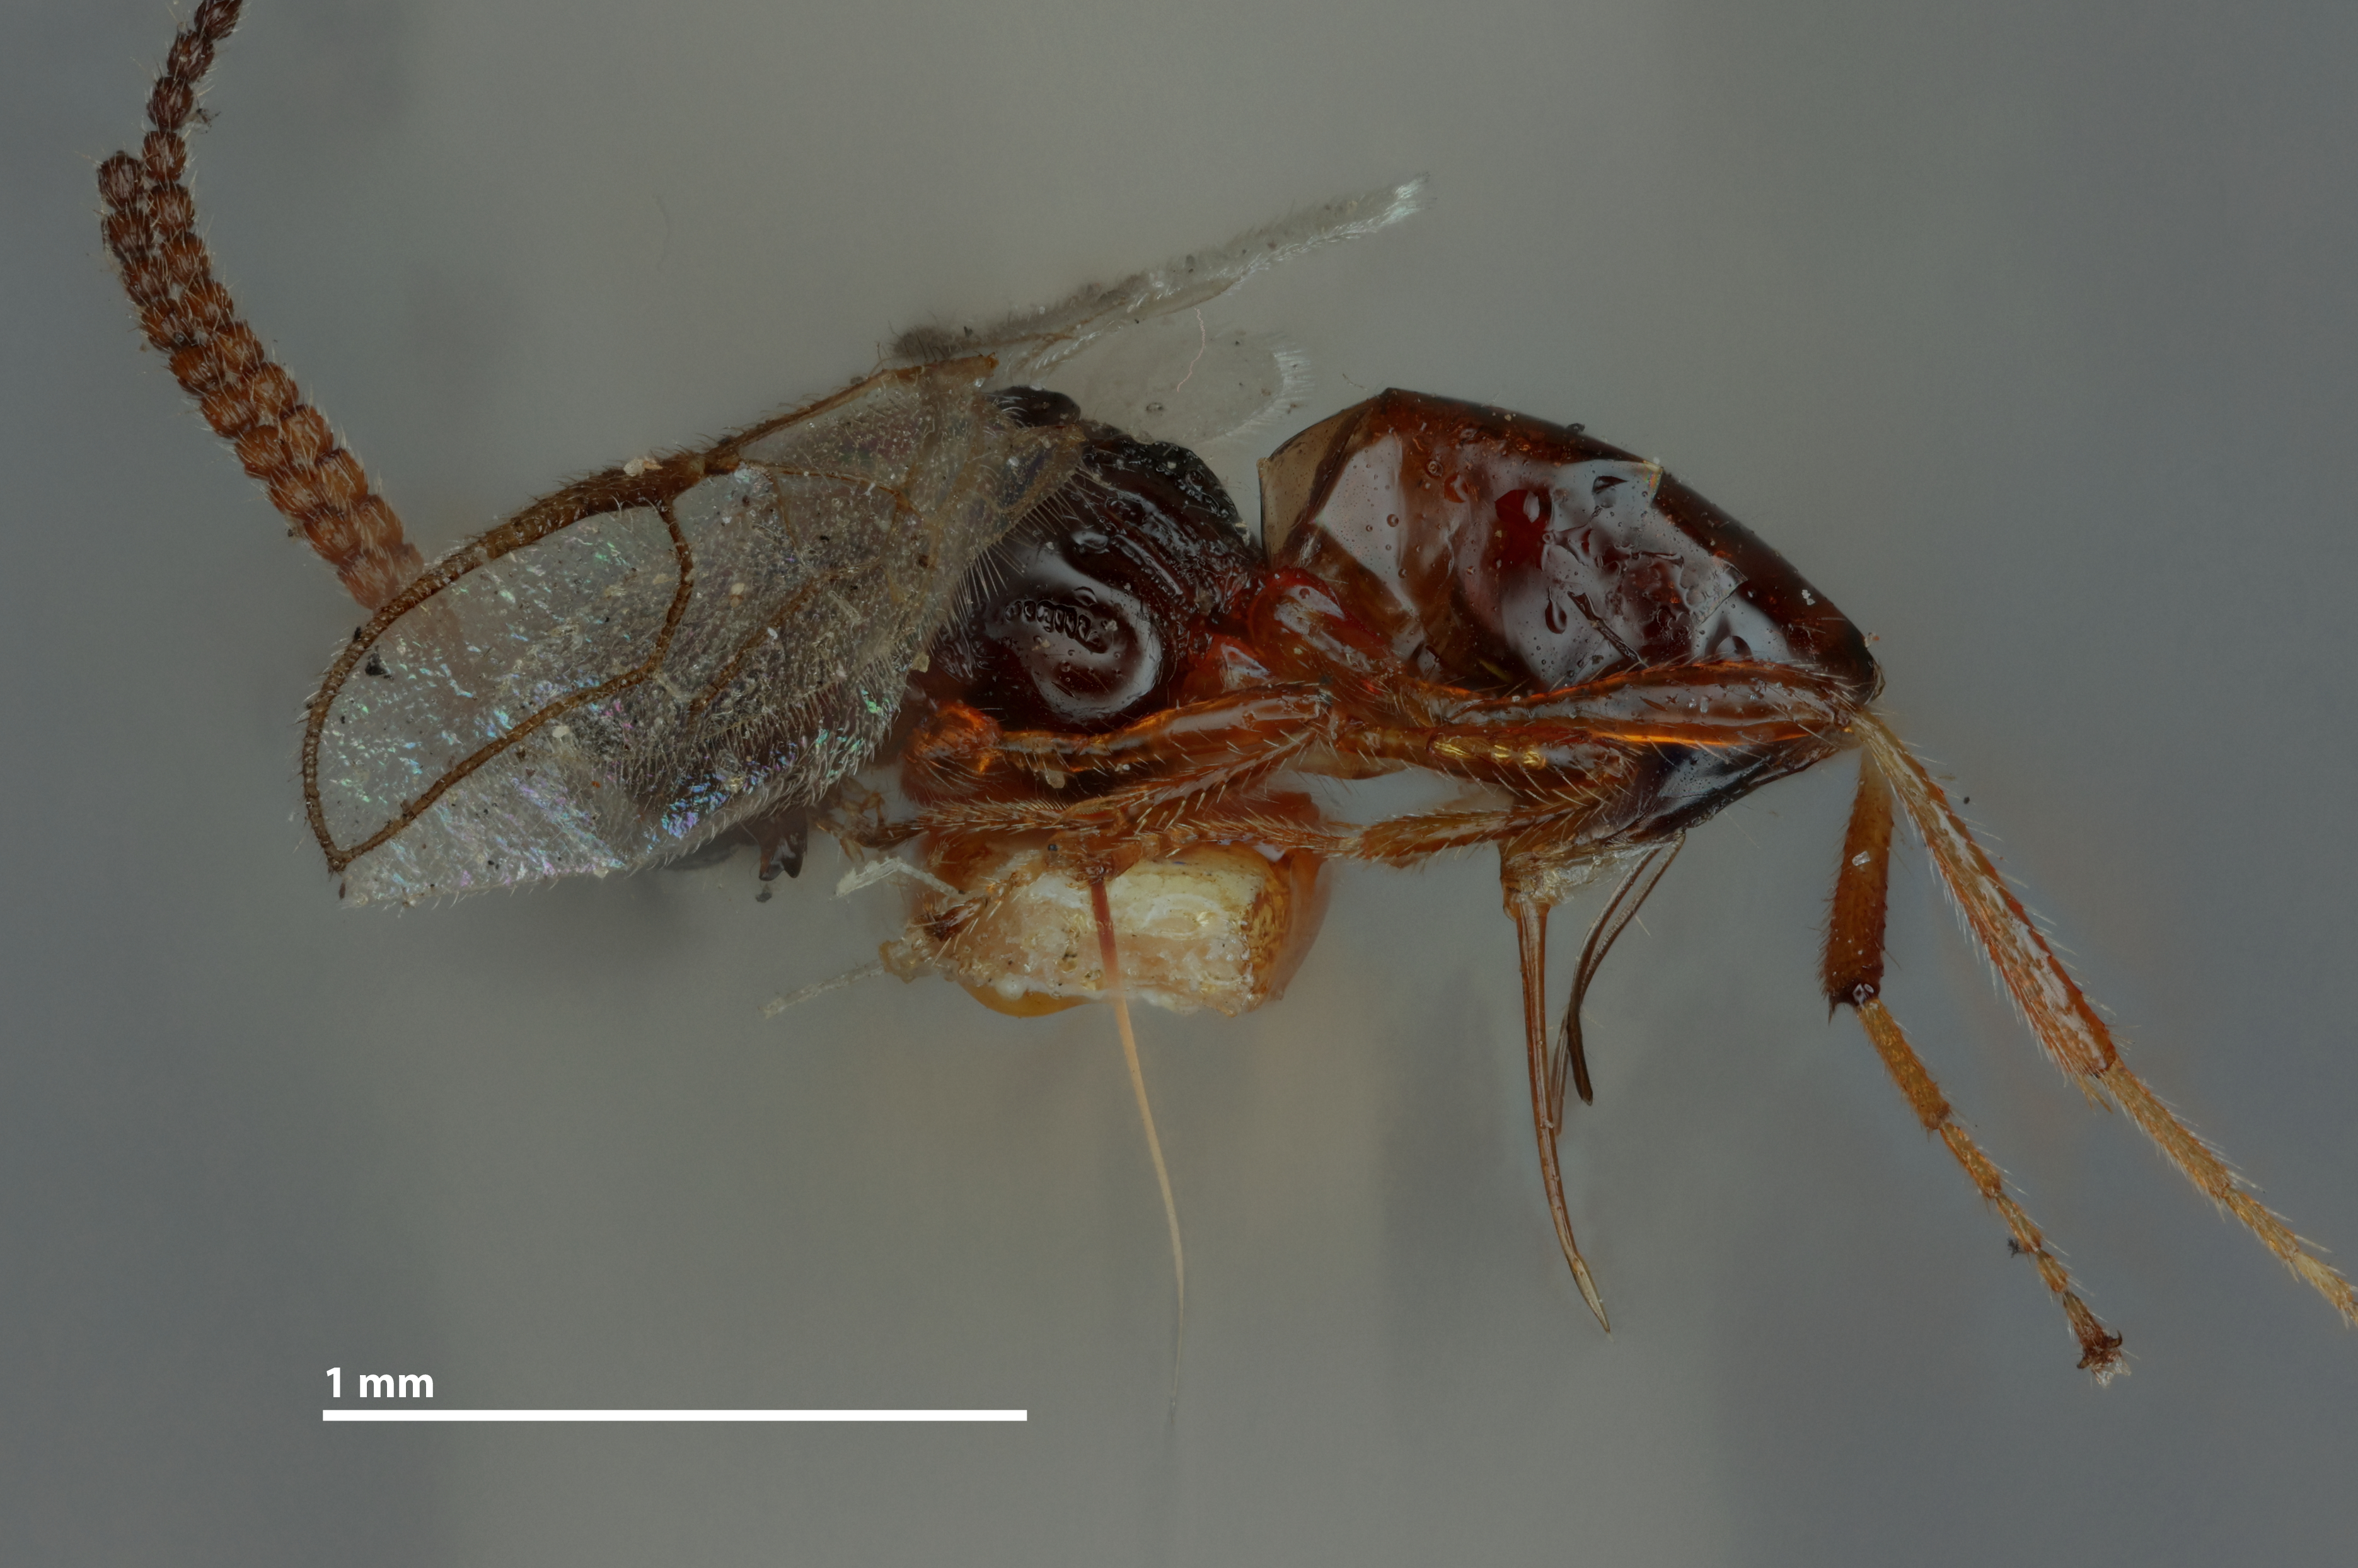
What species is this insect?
Diatraea epia (also Synaldis incisa)
